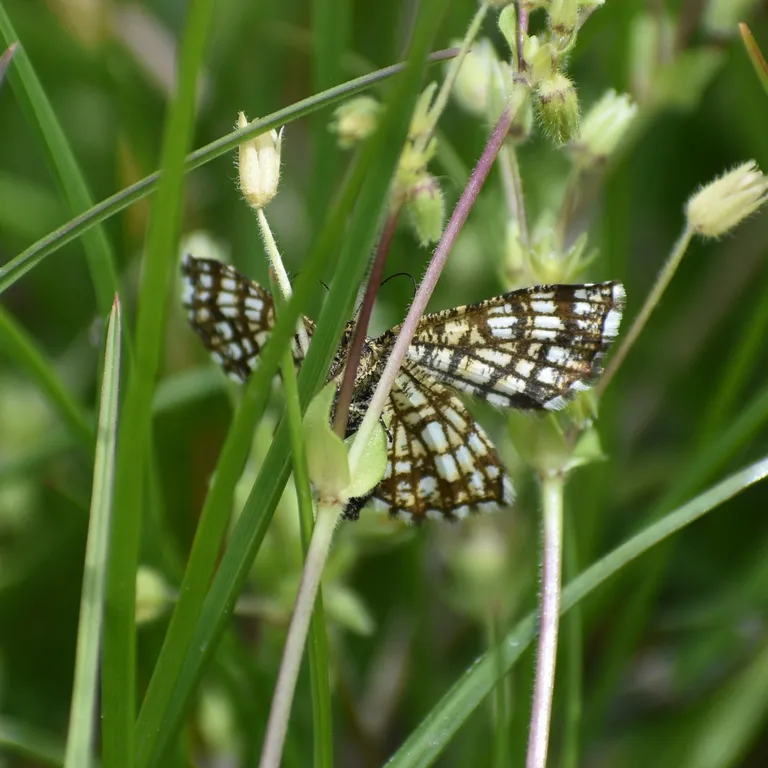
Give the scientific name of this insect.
Chiasmia clathrata
